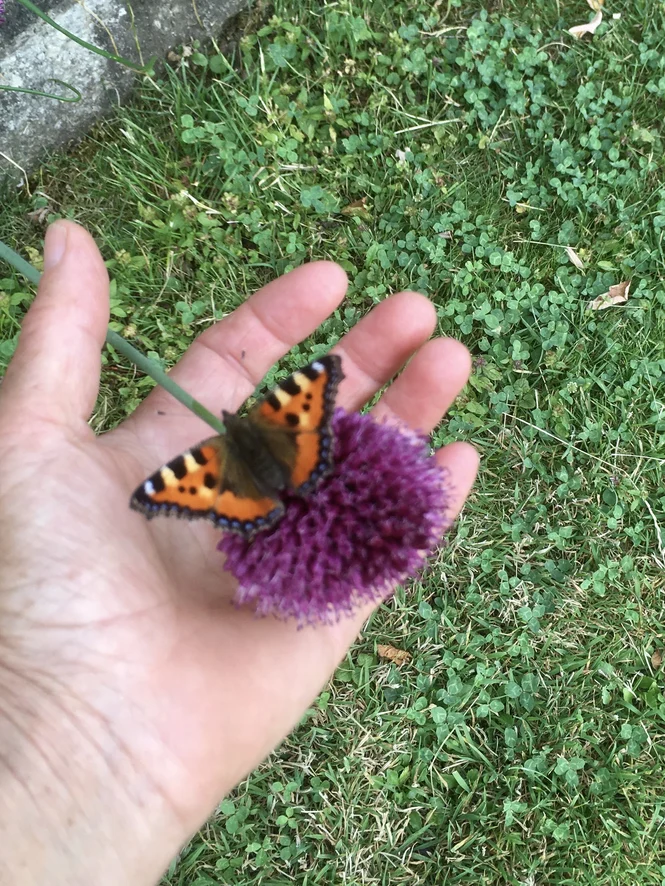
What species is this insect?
Aglais urticae
